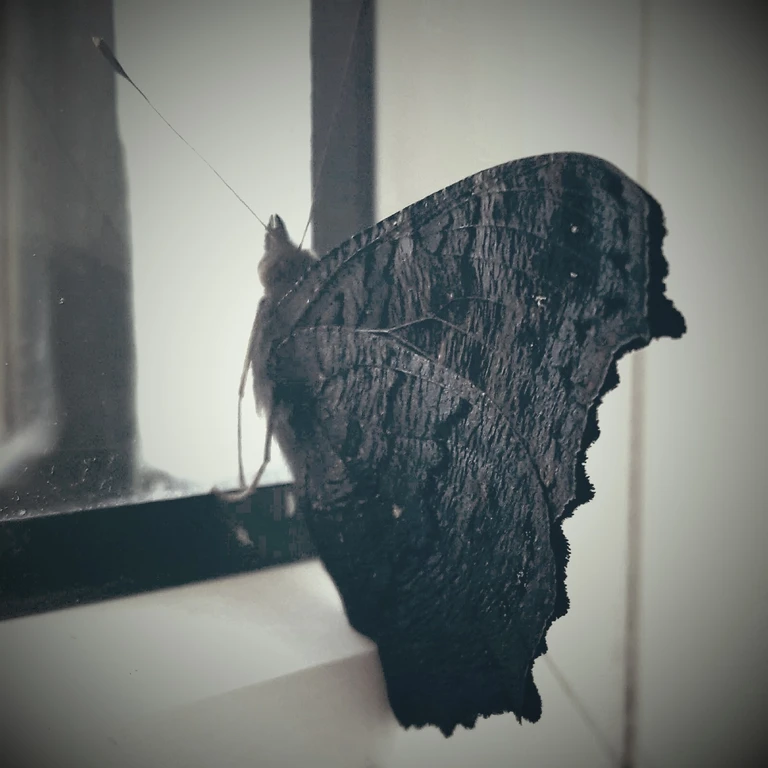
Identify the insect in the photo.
Aglais io
